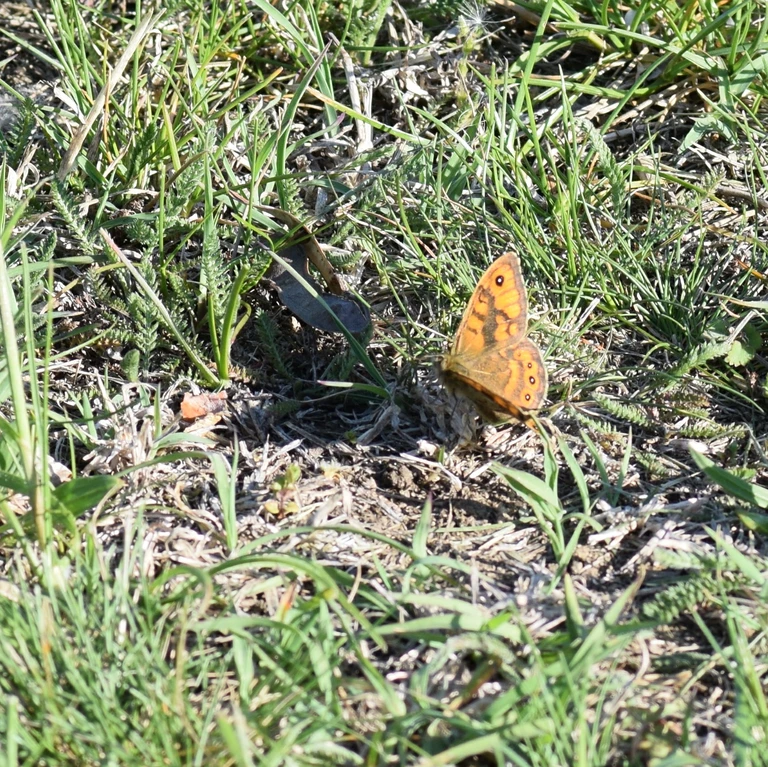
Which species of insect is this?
Lasiommata megera (also Pararge megera)
